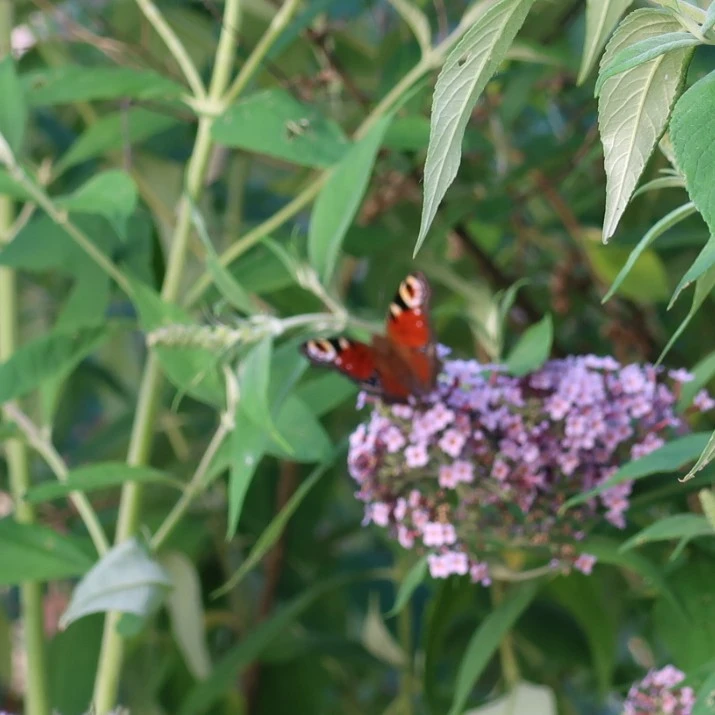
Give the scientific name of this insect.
Aglais io
